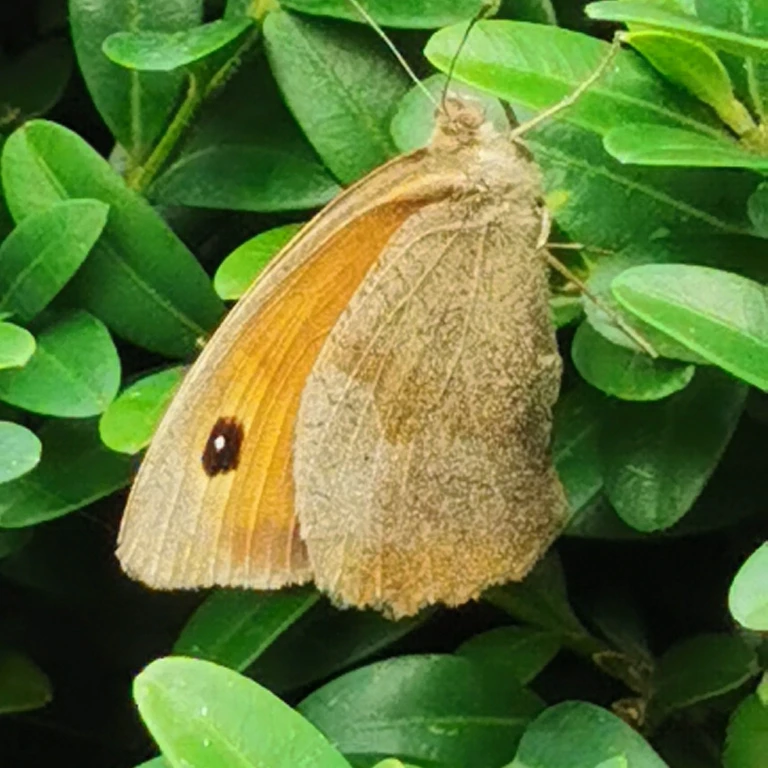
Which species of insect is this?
Maniola jurtina
